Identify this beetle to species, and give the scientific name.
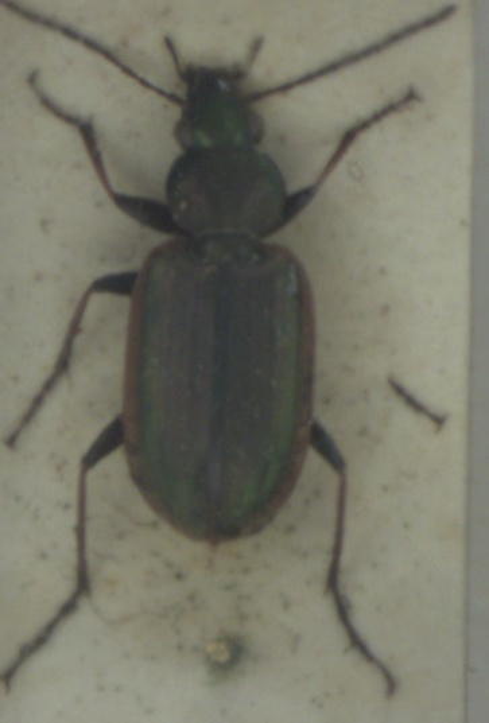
Agonum marginatum
